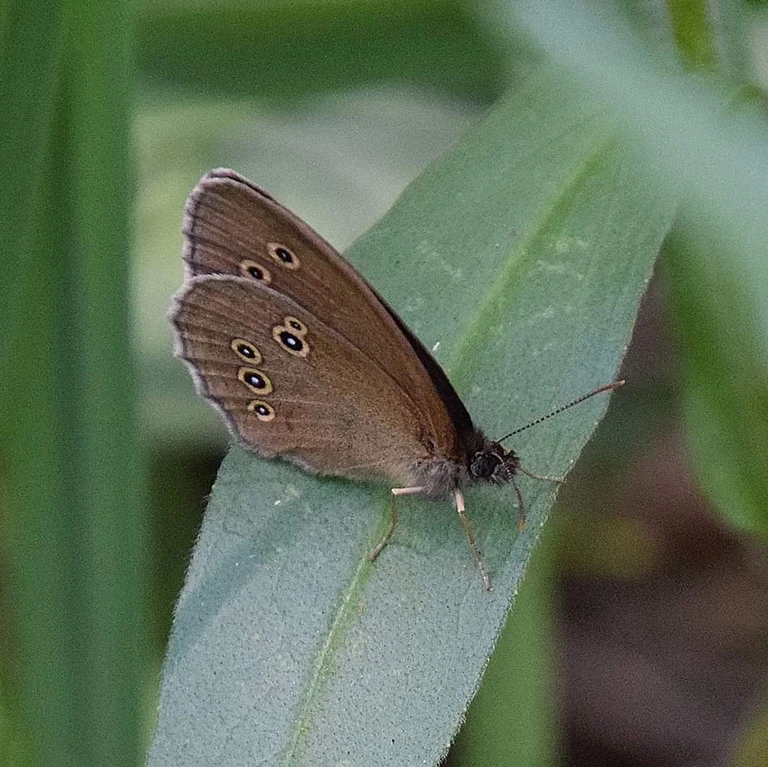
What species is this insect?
Aphantopus hyperantus
